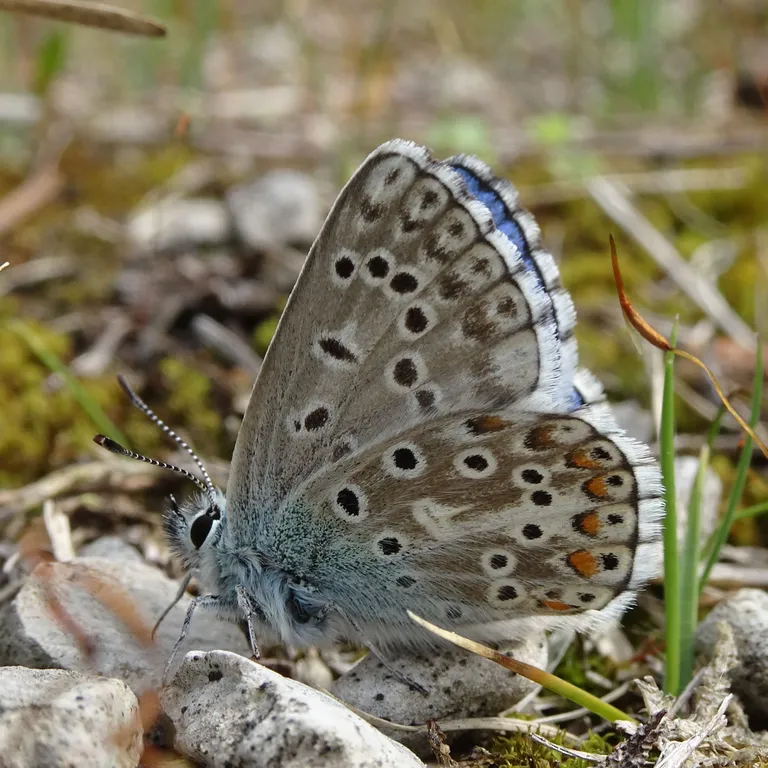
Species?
Lysandra bellargus
